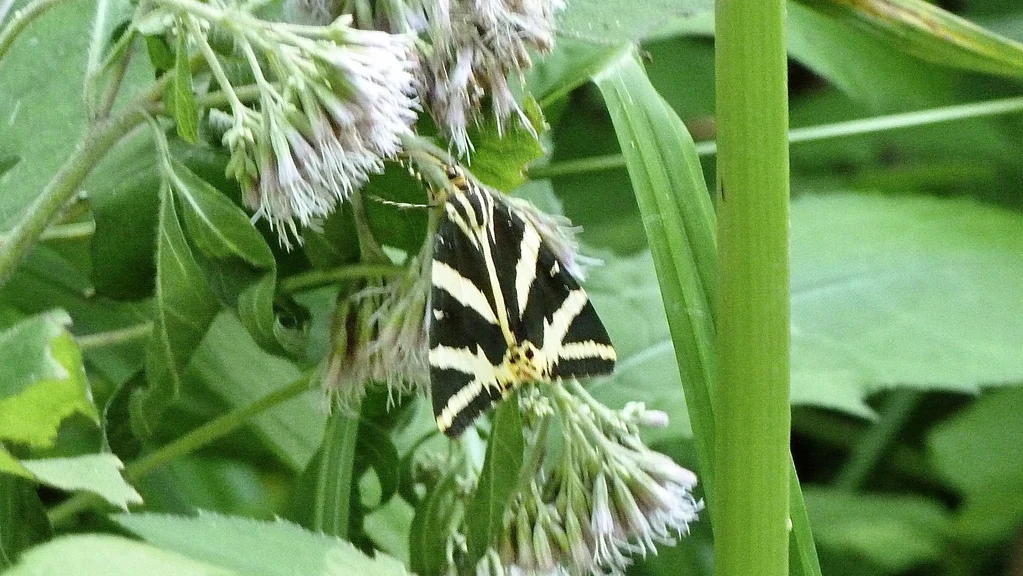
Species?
Euplagia quadripunctaria
